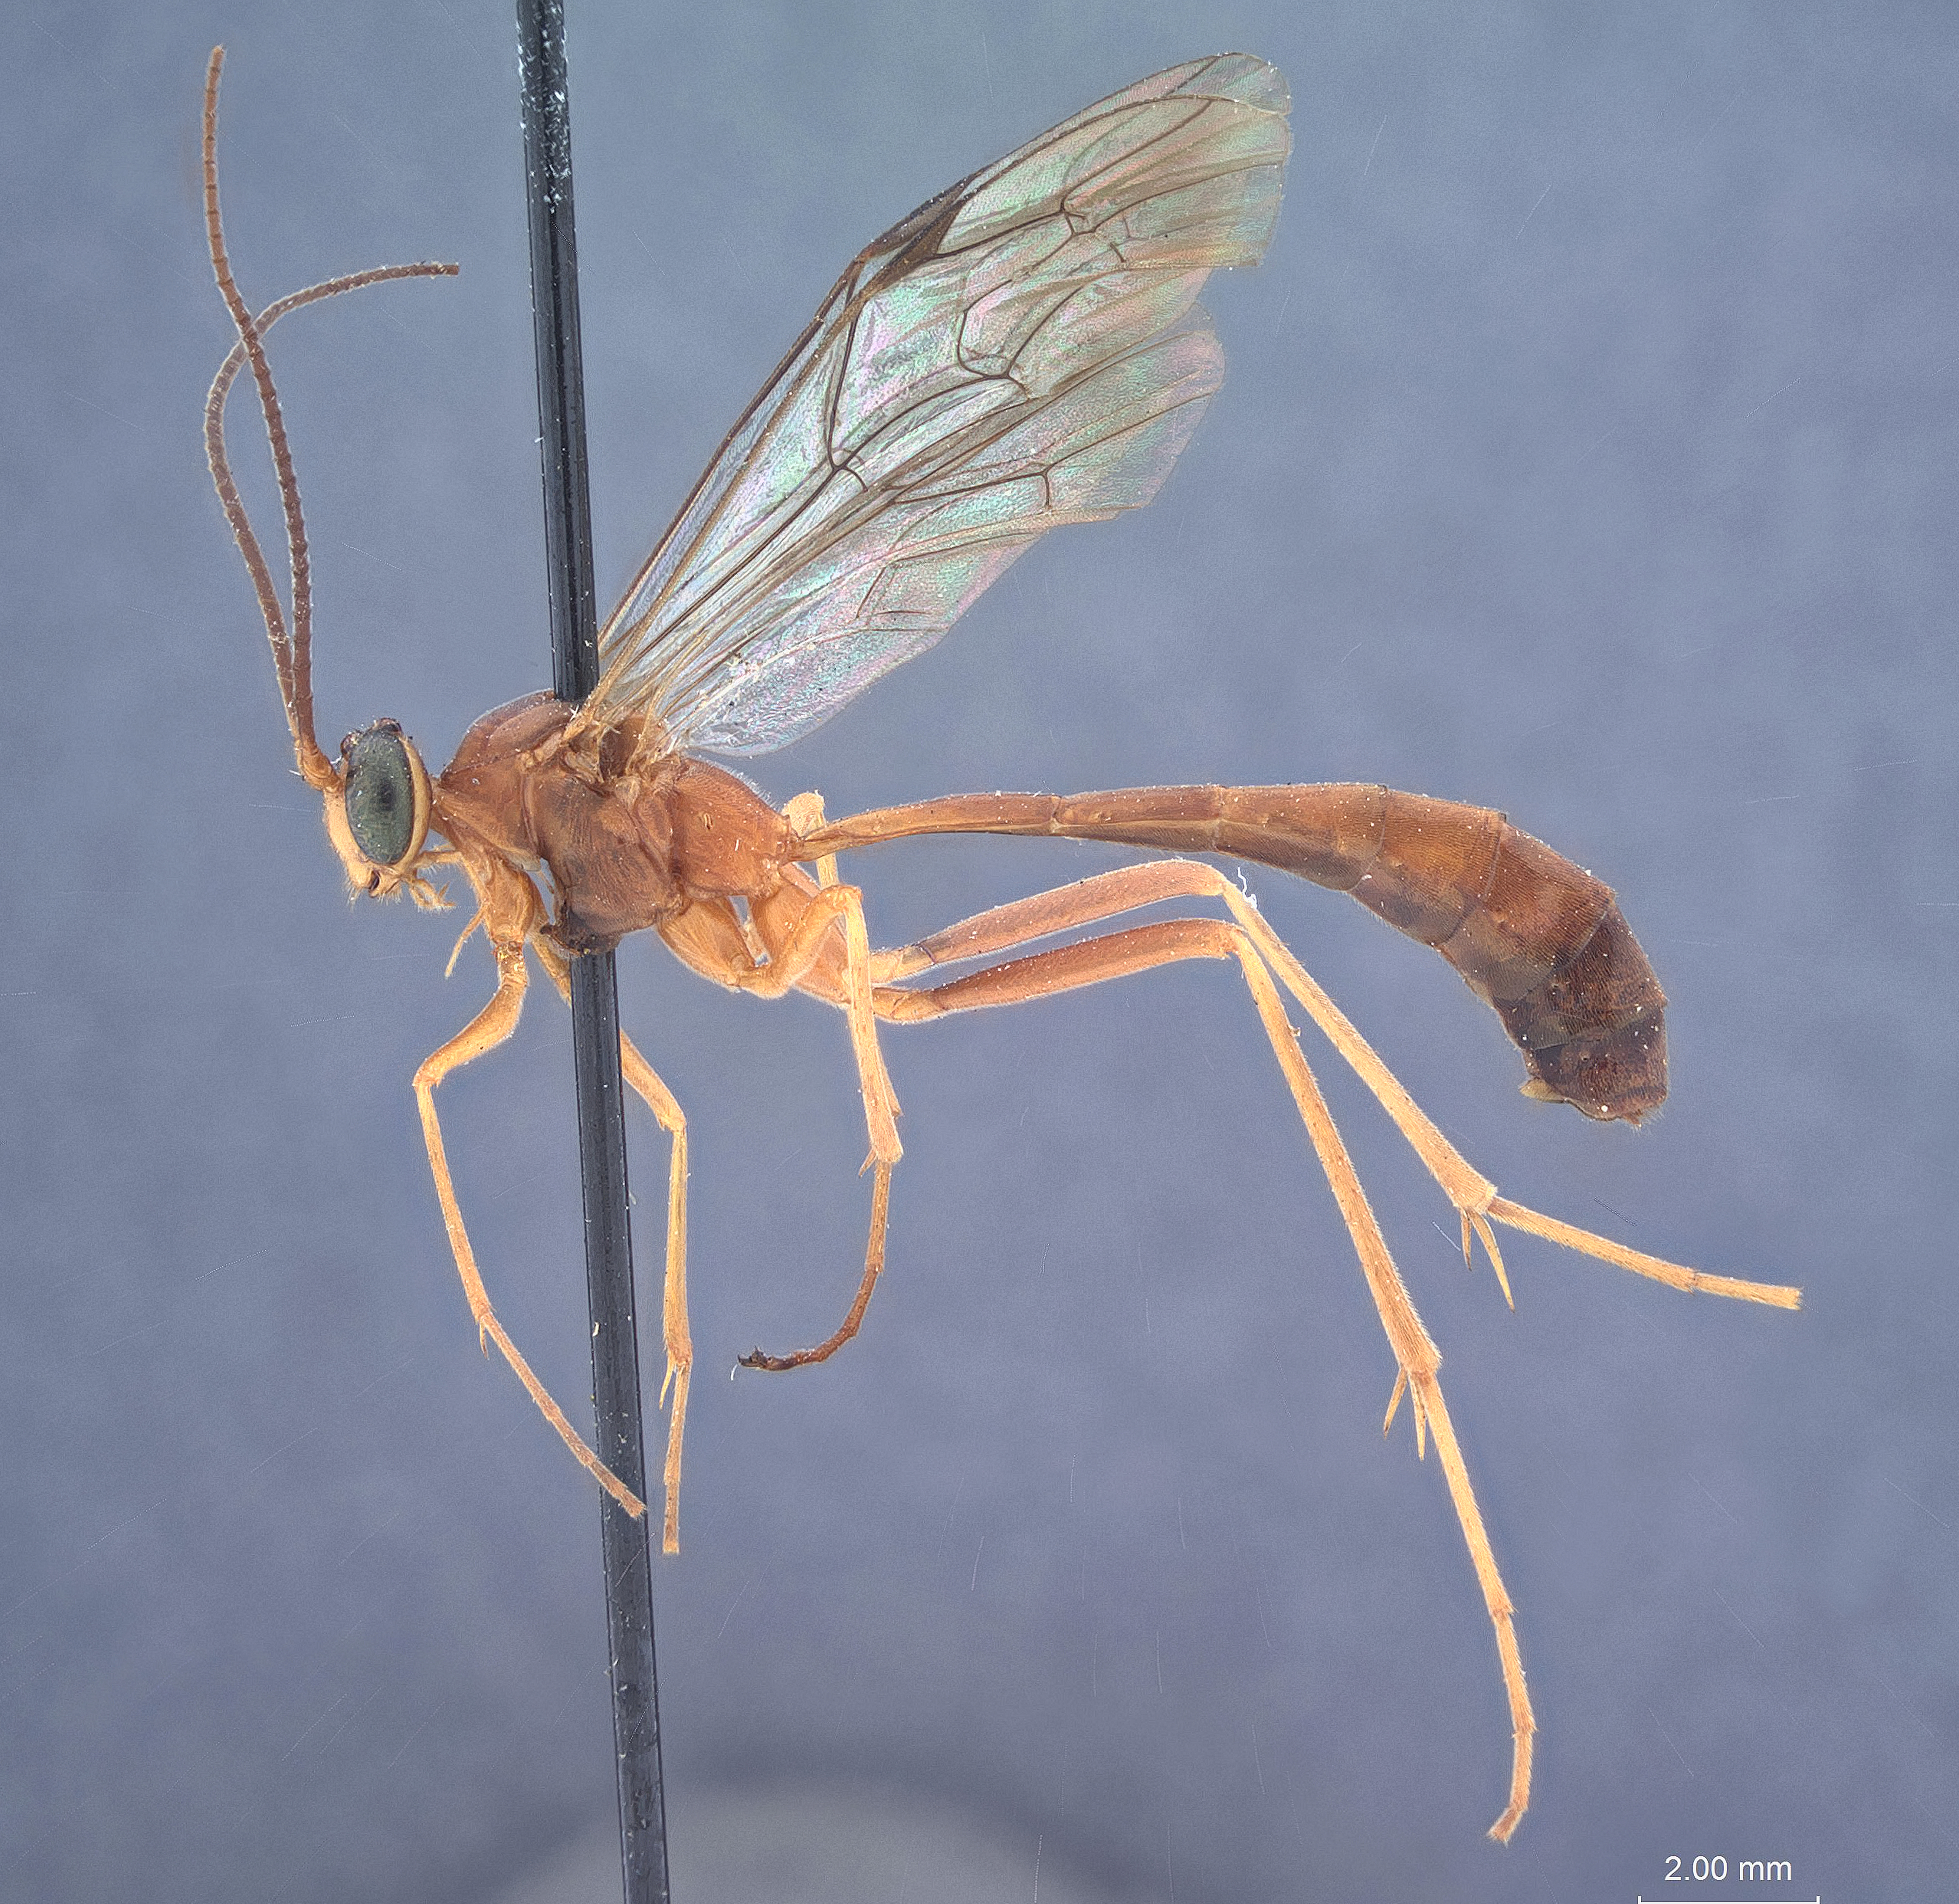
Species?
Netelia macer
